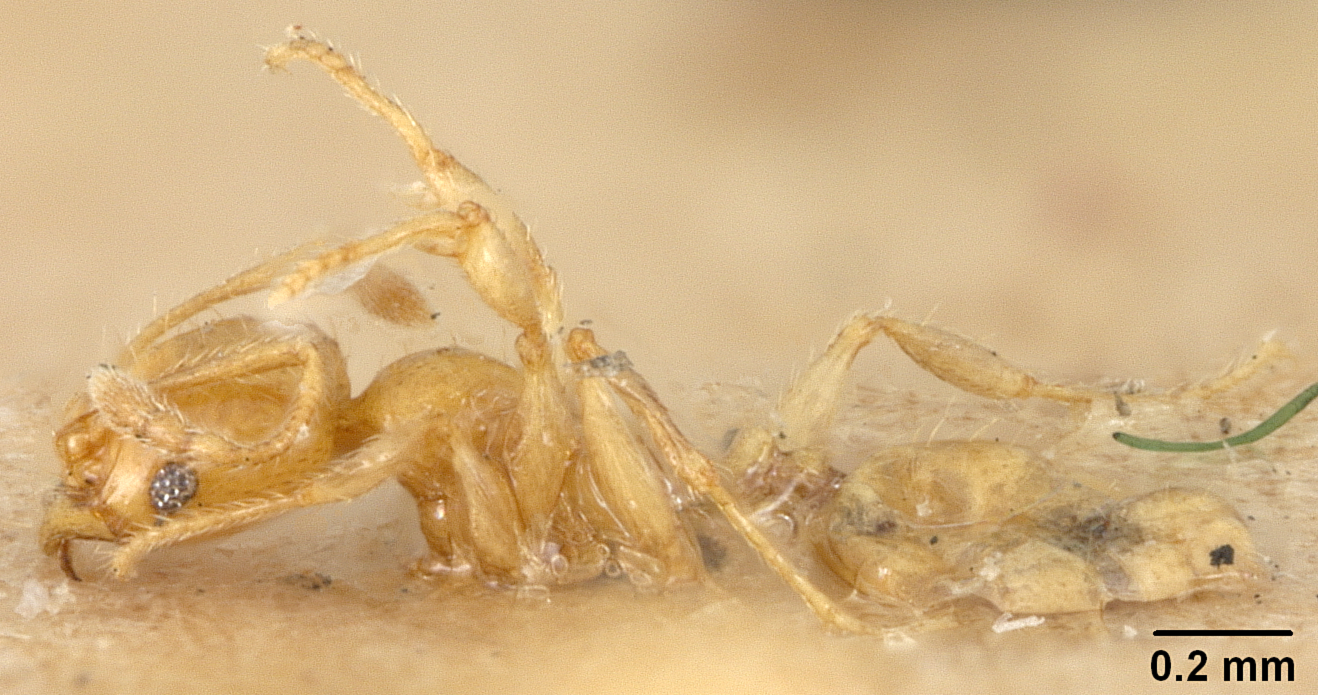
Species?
Pheidole terresi
